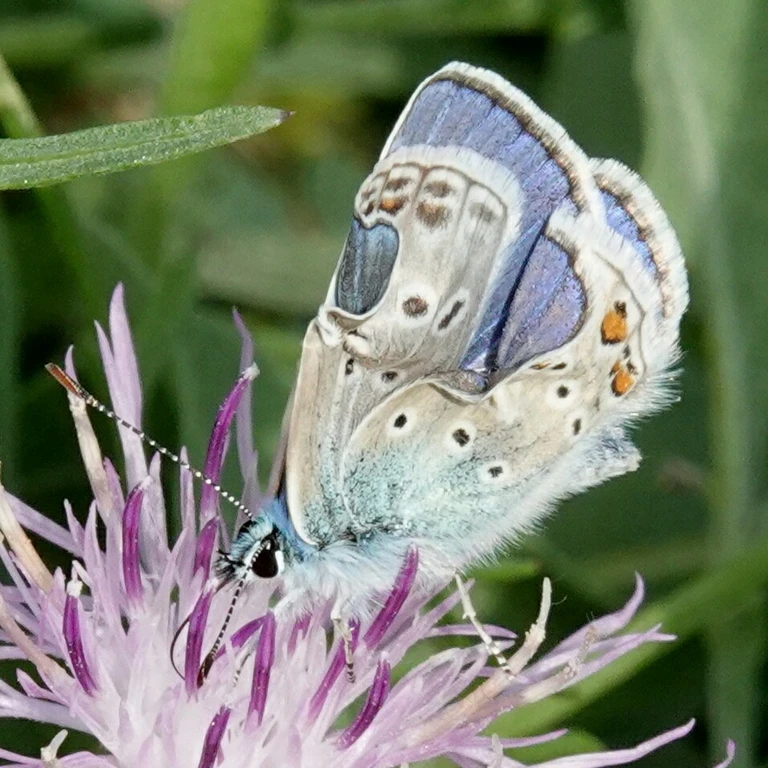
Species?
Polyommatus icarus
